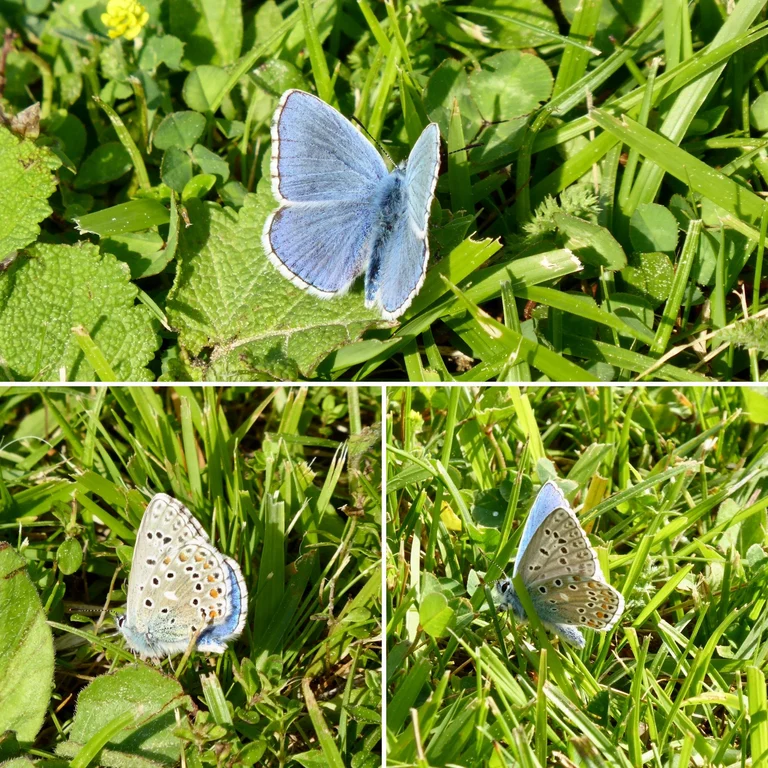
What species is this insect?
Lysandra bellargus
